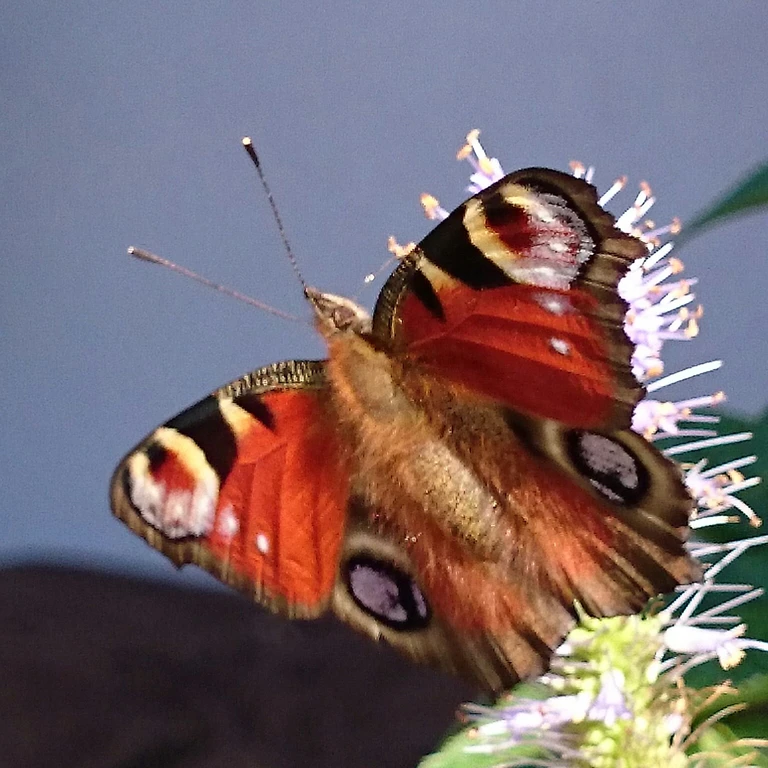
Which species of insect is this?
Aglais io
